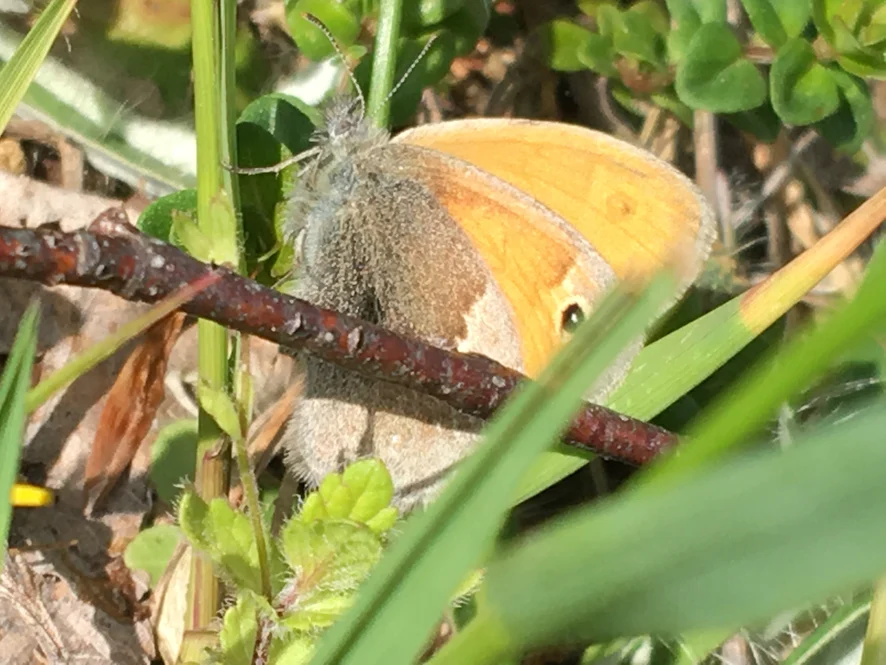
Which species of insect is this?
Coenonympha pamphilus
